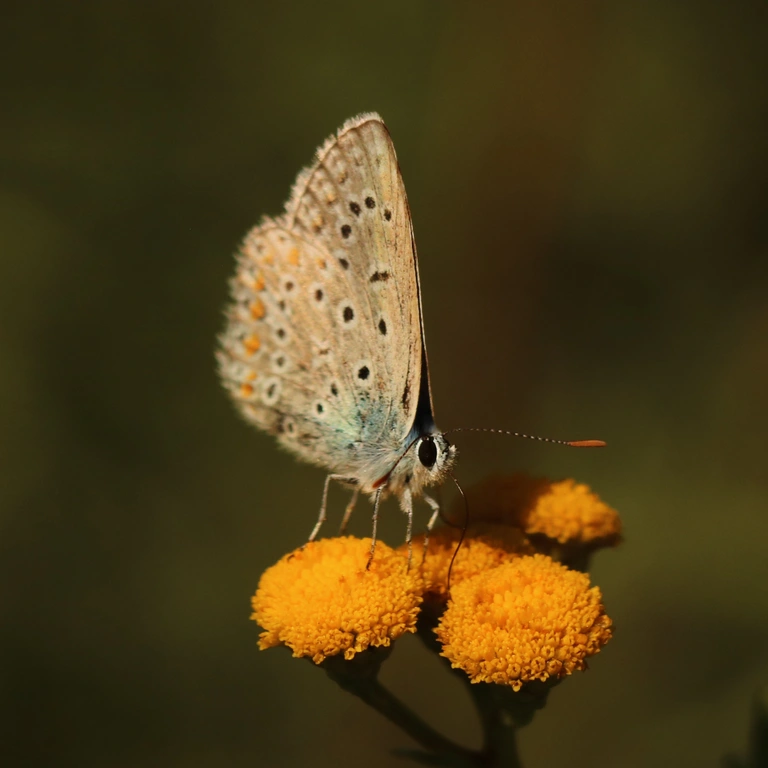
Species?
Polyommatus icarus
